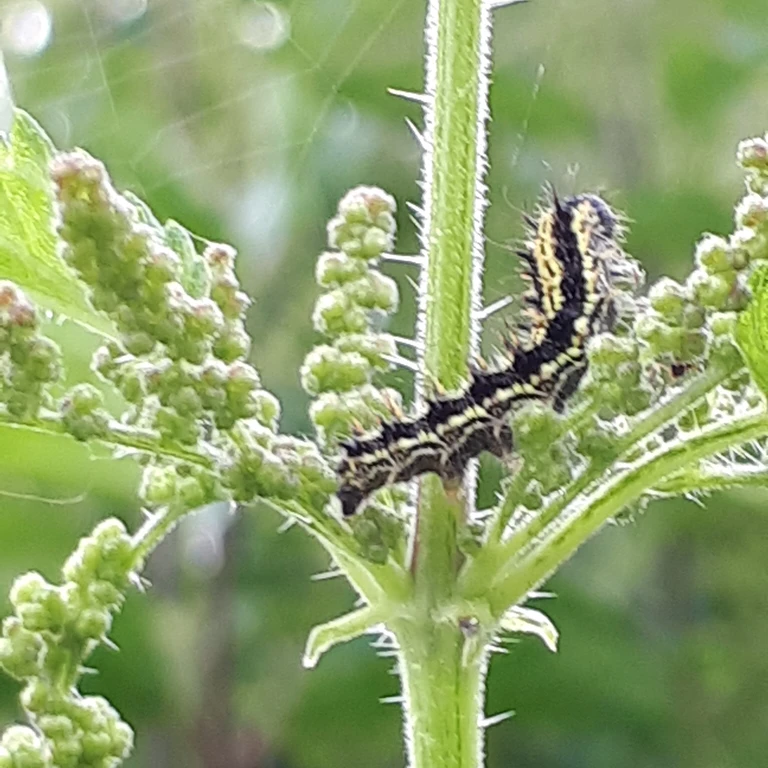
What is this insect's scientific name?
Aglais urticae
